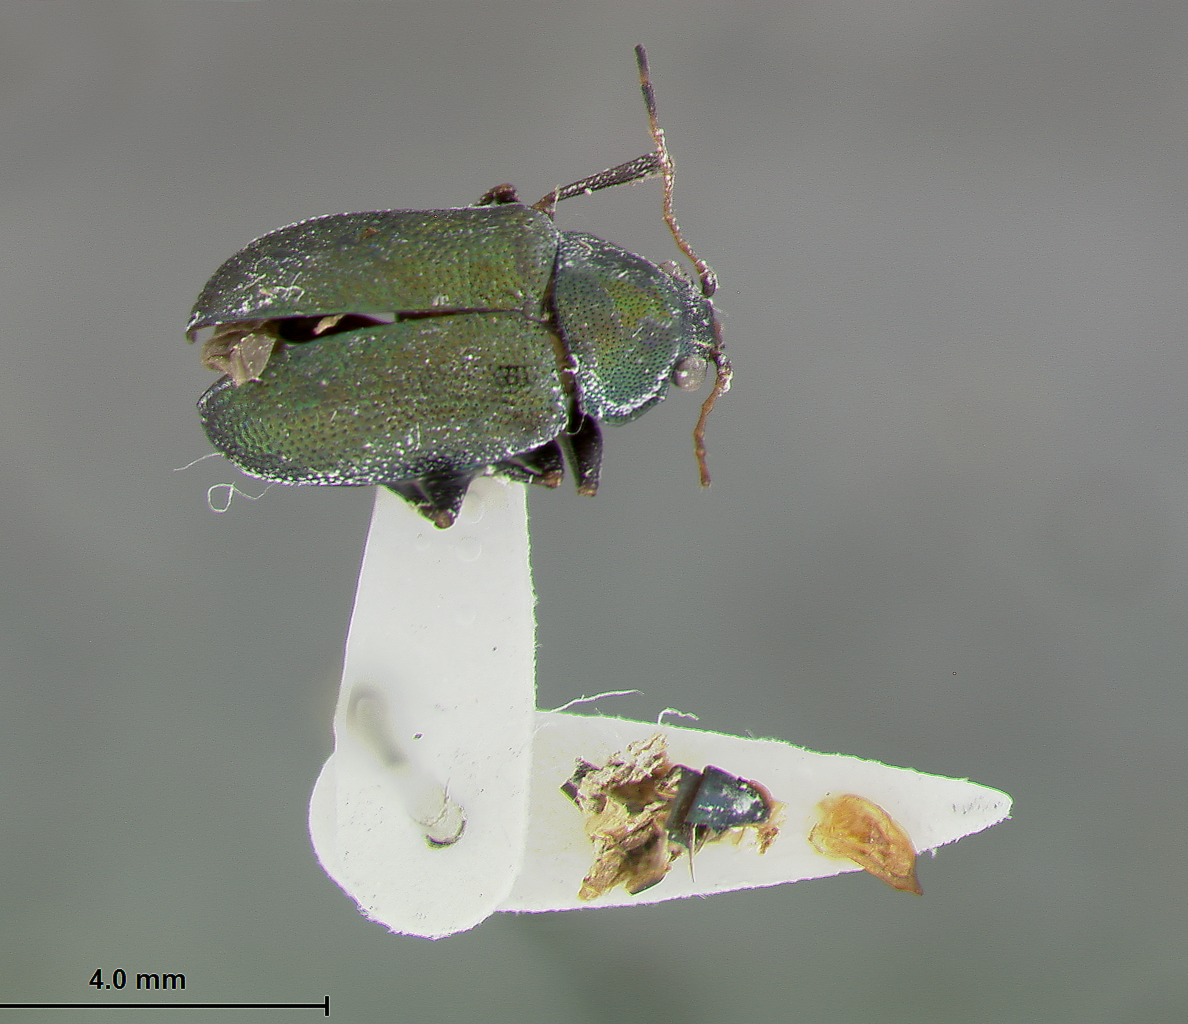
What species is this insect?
Colaspis suggona
